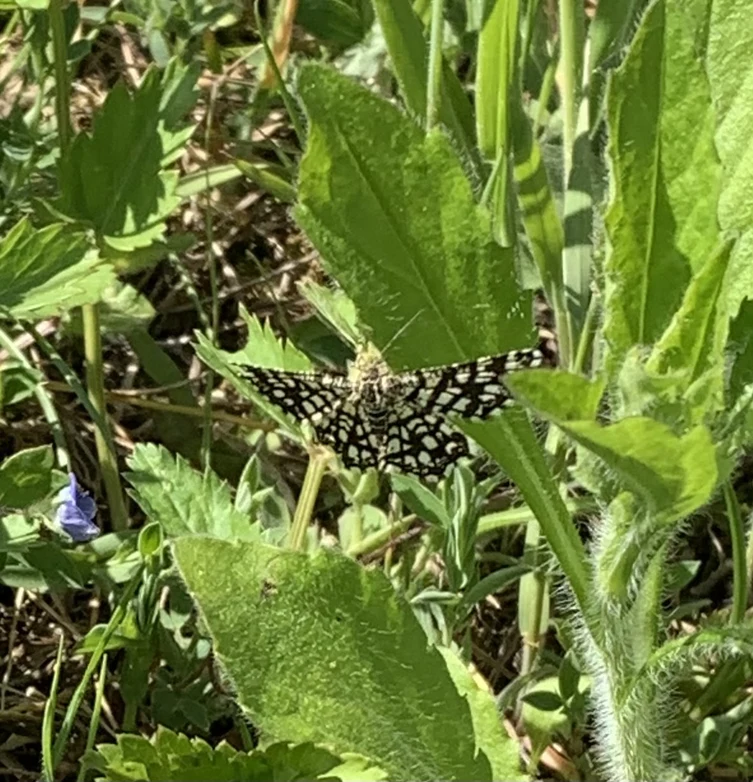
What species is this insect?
Chiasmia clathrata
